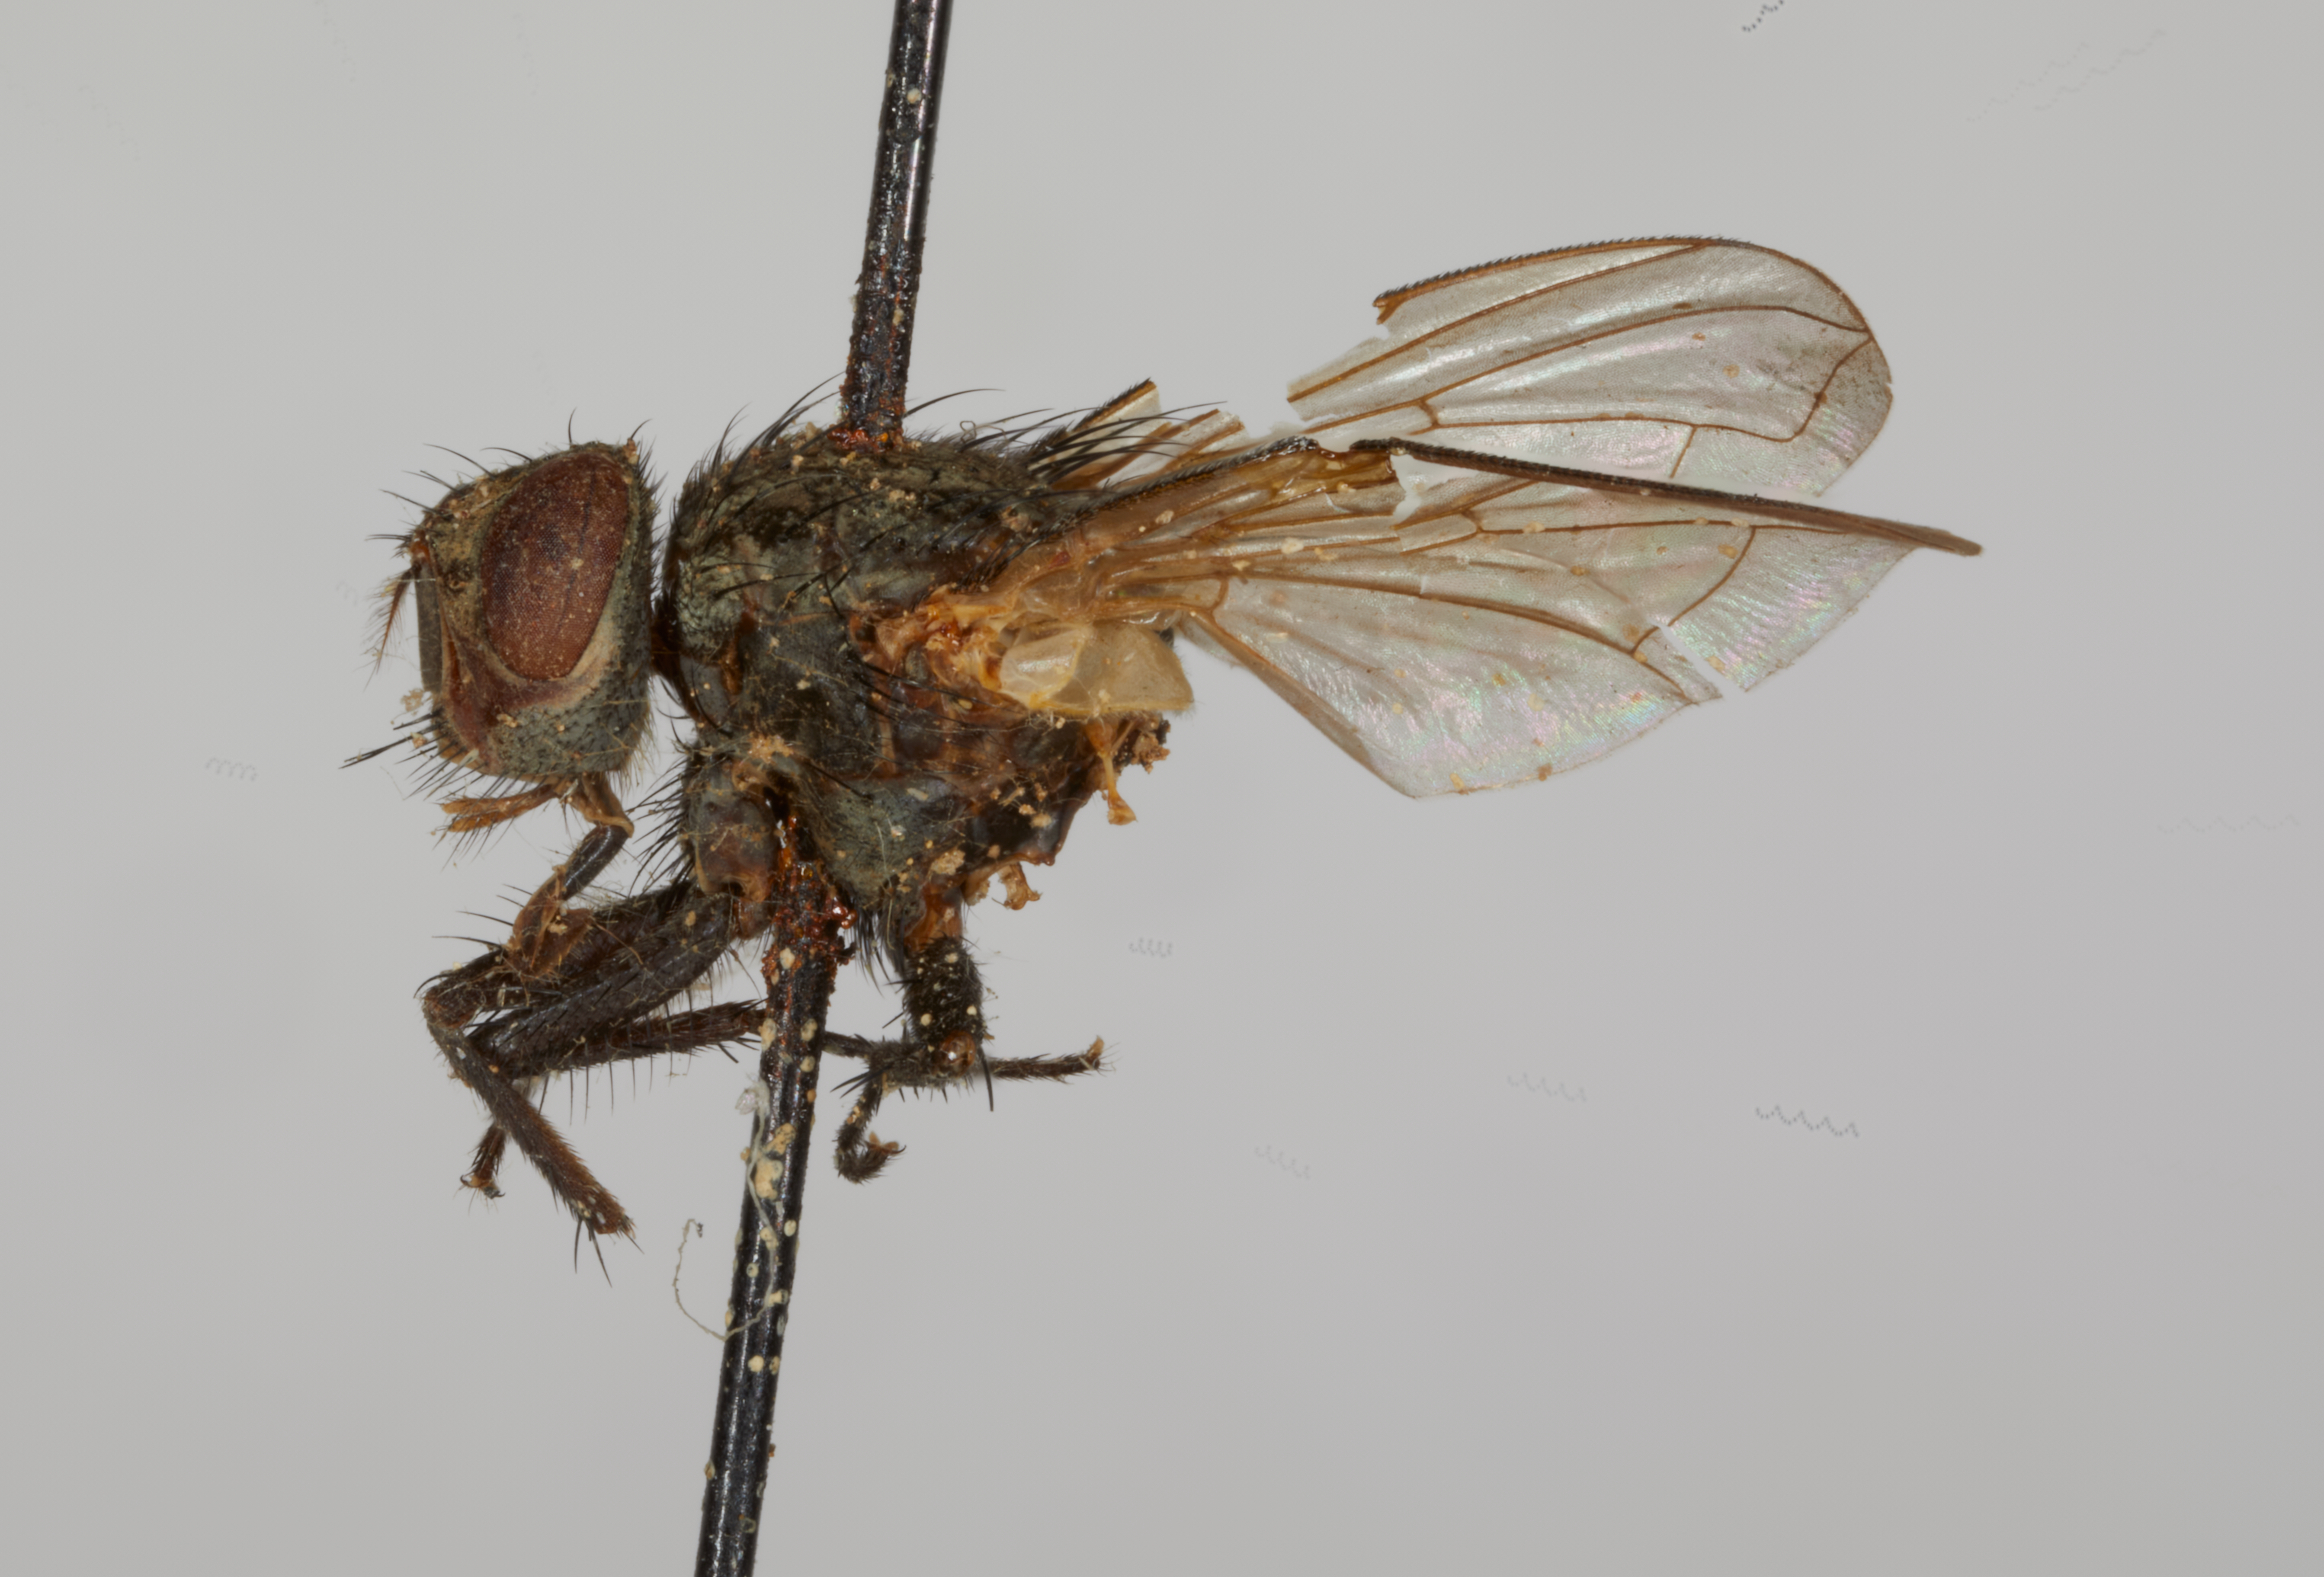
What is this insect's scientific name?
Tainanina pilisquama (also Tainanina grisella)
